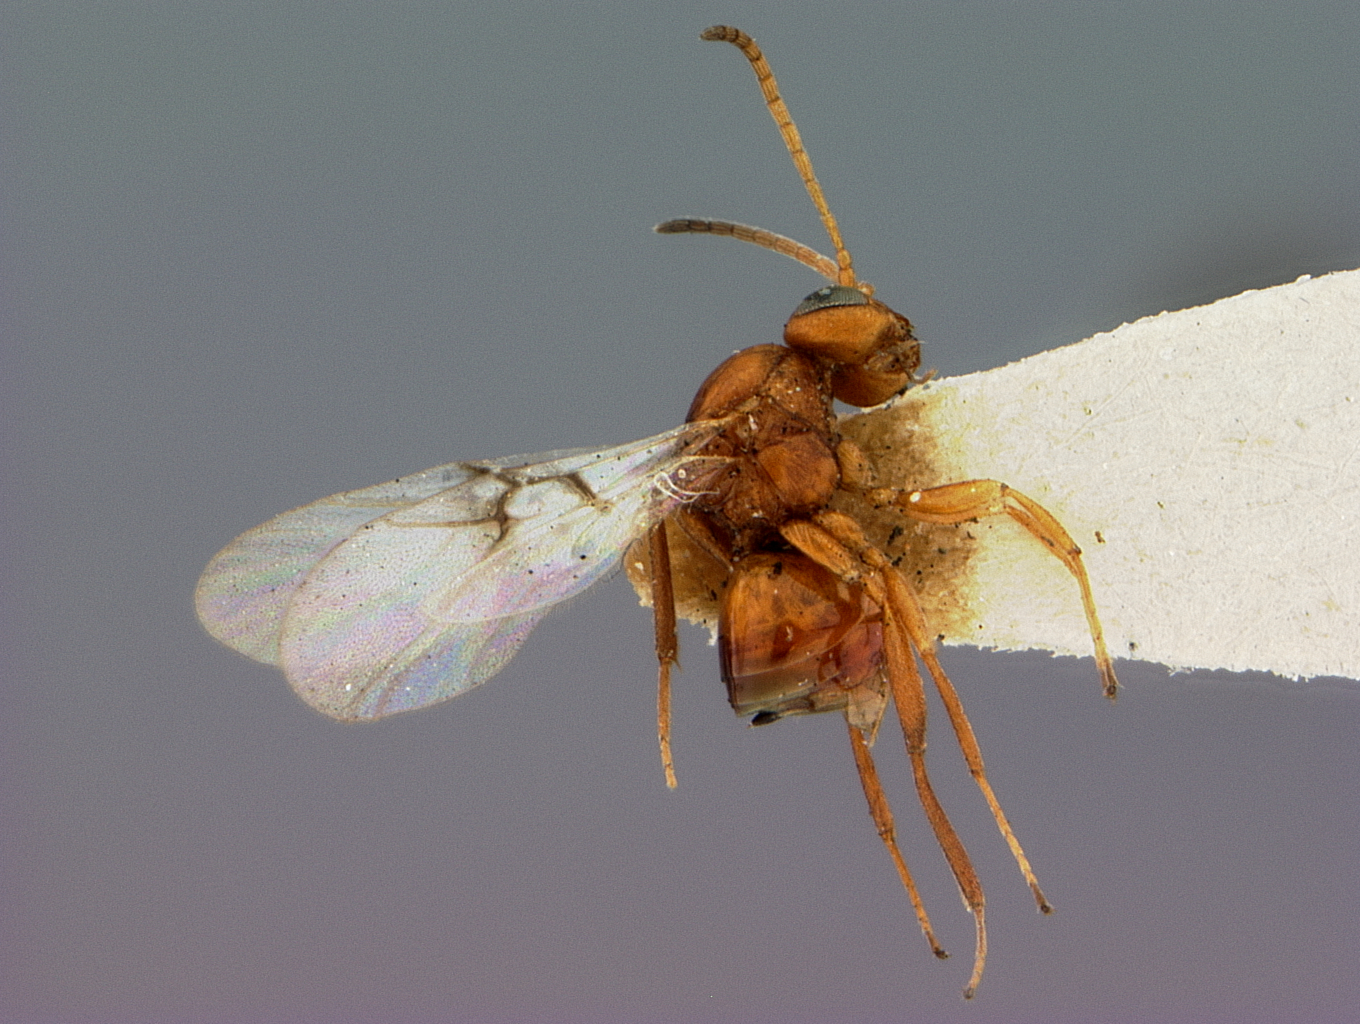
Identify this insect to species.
Loxaulus beutenmuelleri
